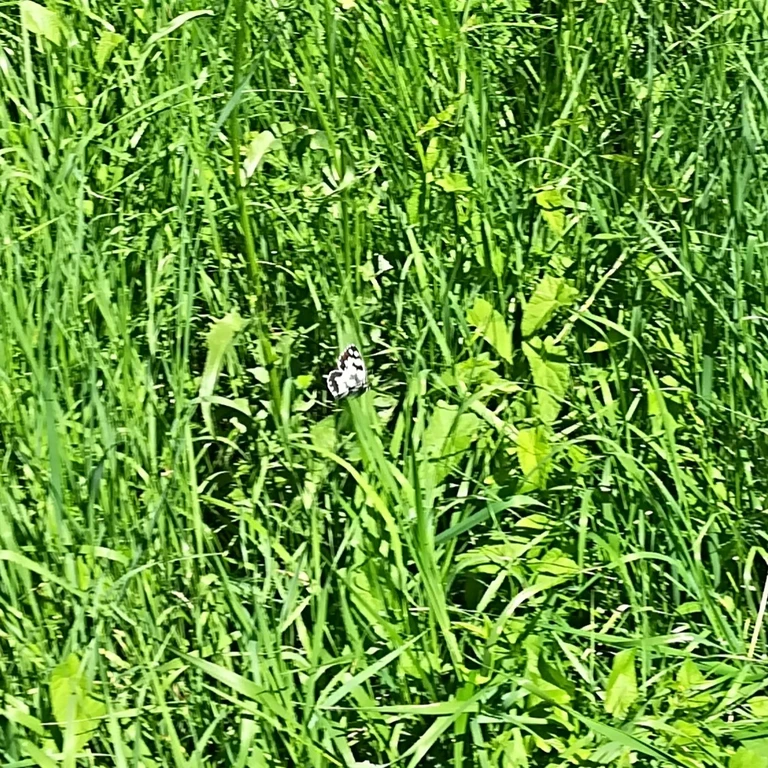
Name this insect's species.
Melanargia galathea
